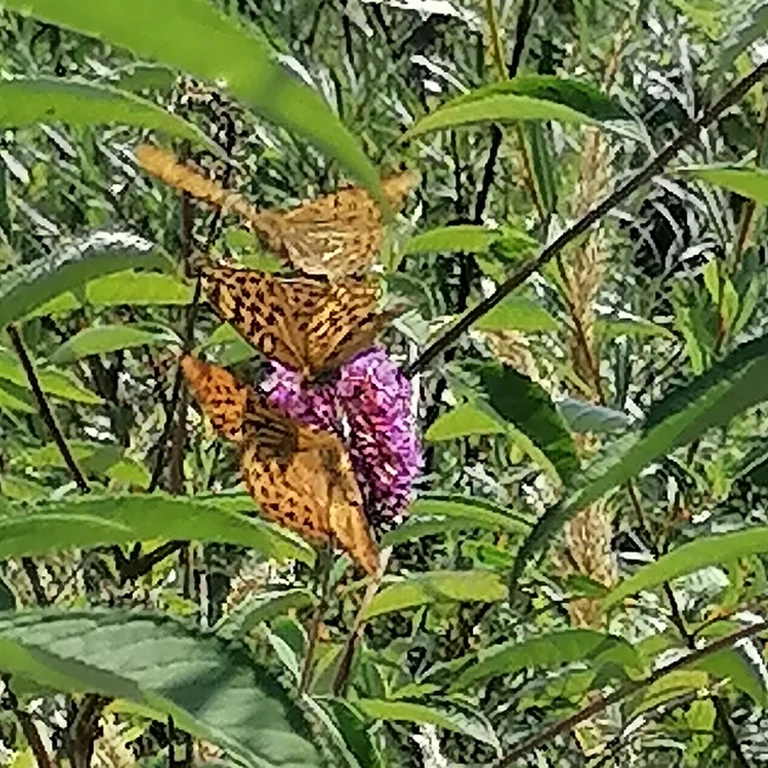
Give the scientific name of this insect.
Argynnis paphia
